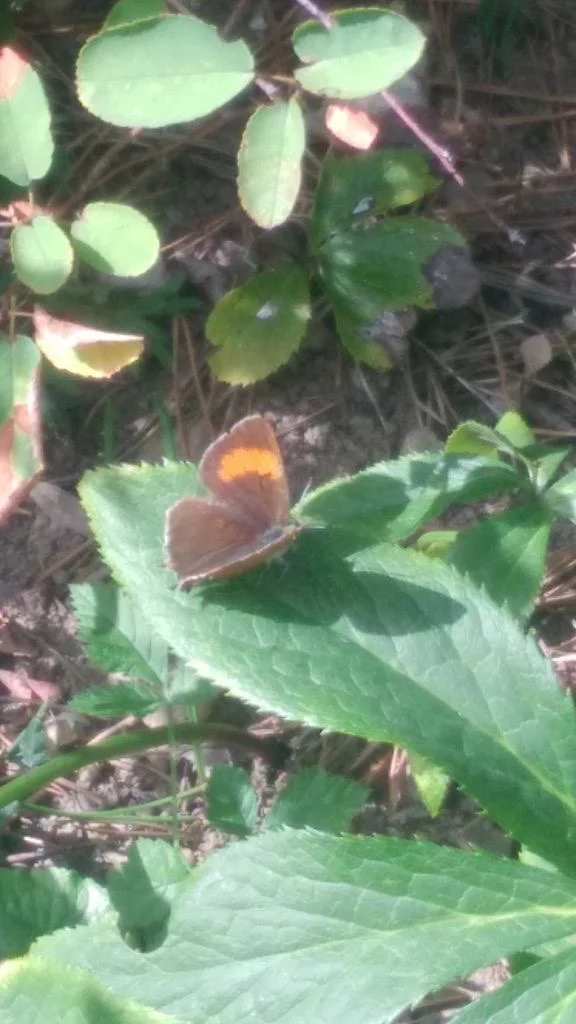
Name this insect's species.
Thecla betulae
